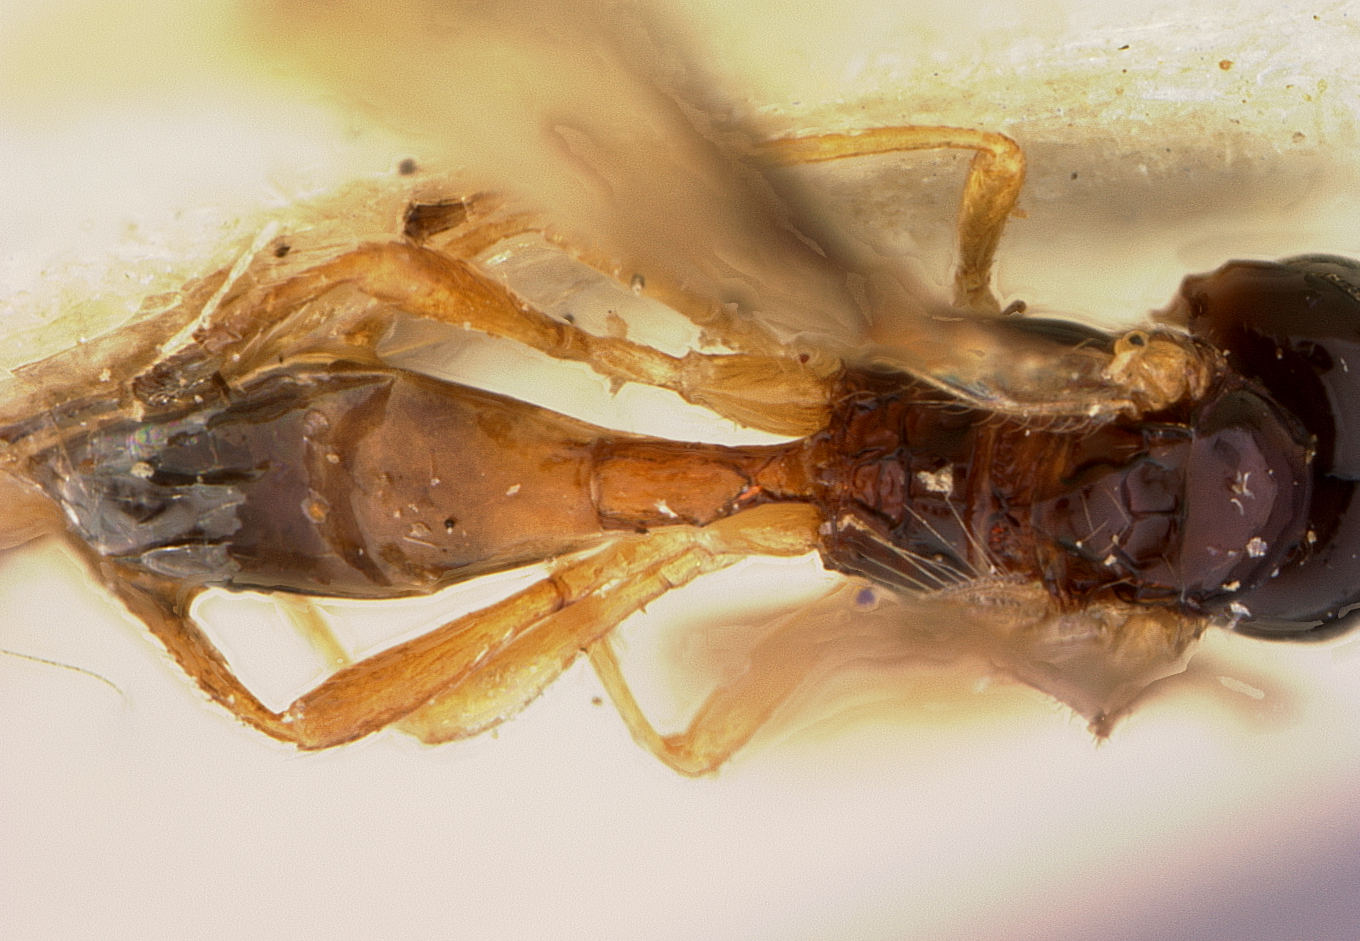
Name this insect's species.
Aspilota pitiensis
